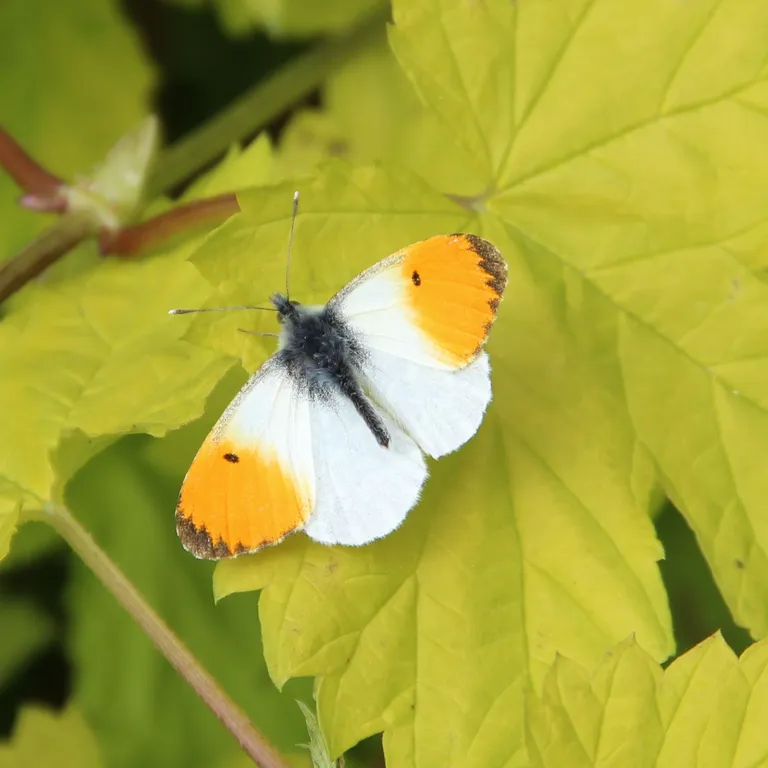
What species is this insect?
Anthocharis cardamines
